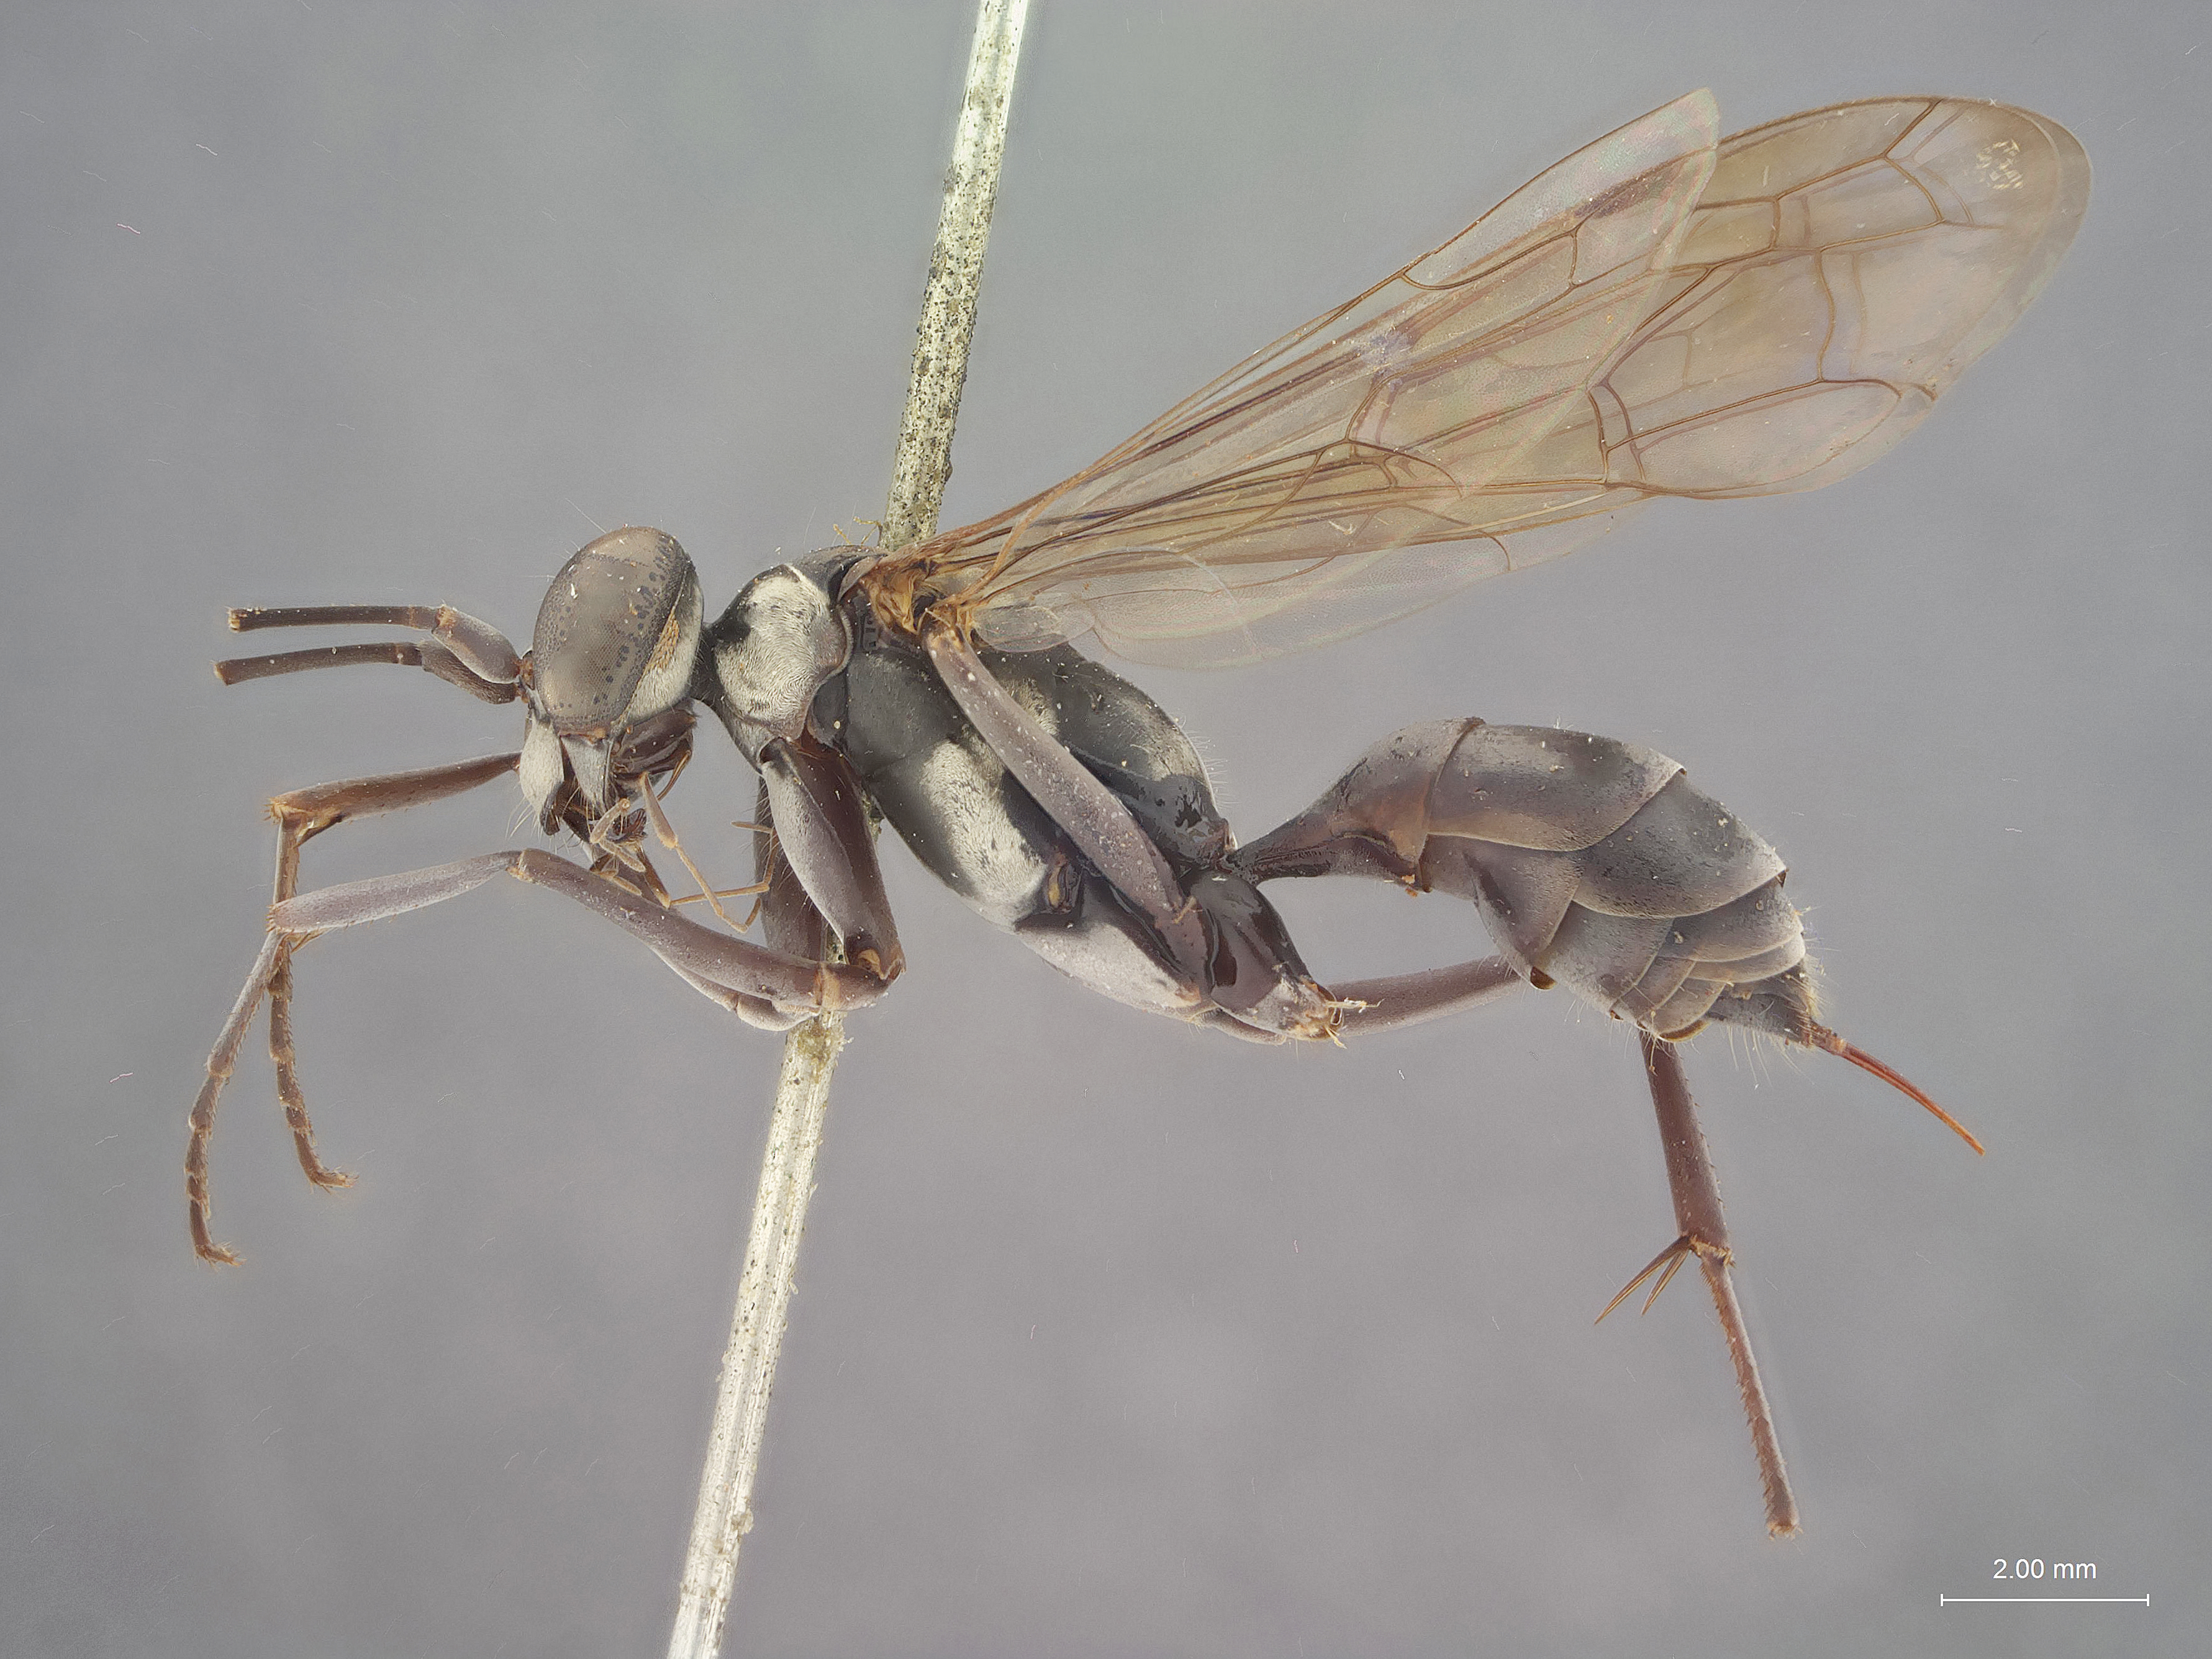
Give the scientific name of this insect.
Phanagenia comes
